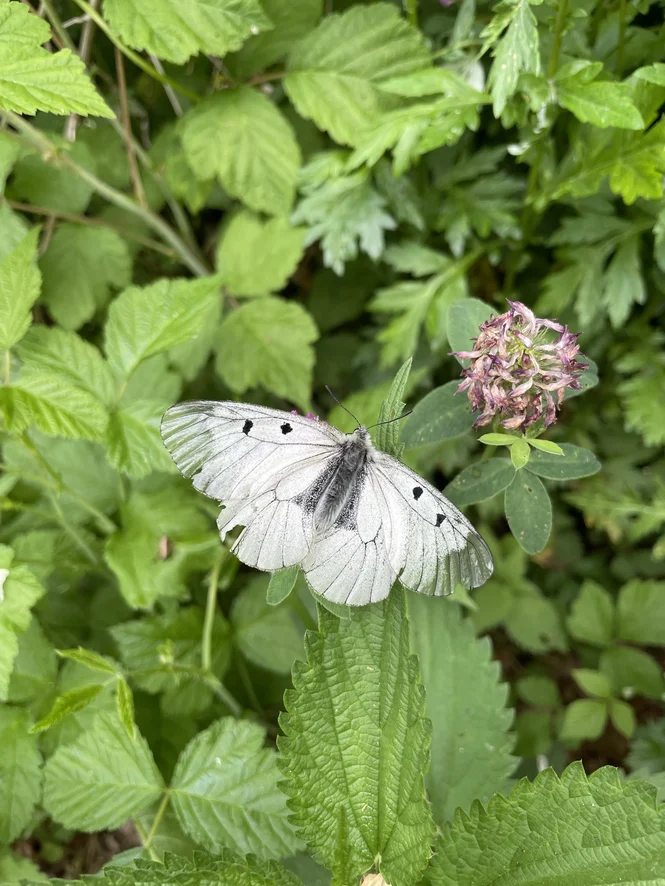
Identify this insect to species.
Parnassius mnemosyne
